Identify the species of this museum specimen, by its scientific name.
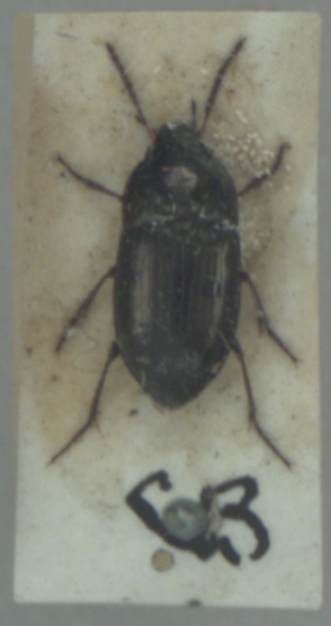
Amara communis
